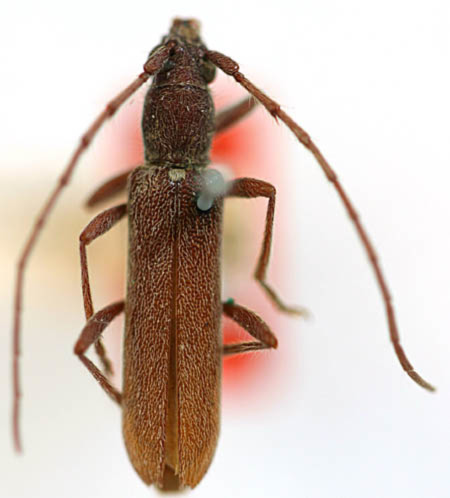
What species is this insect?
Aneflomorpha seminuda
